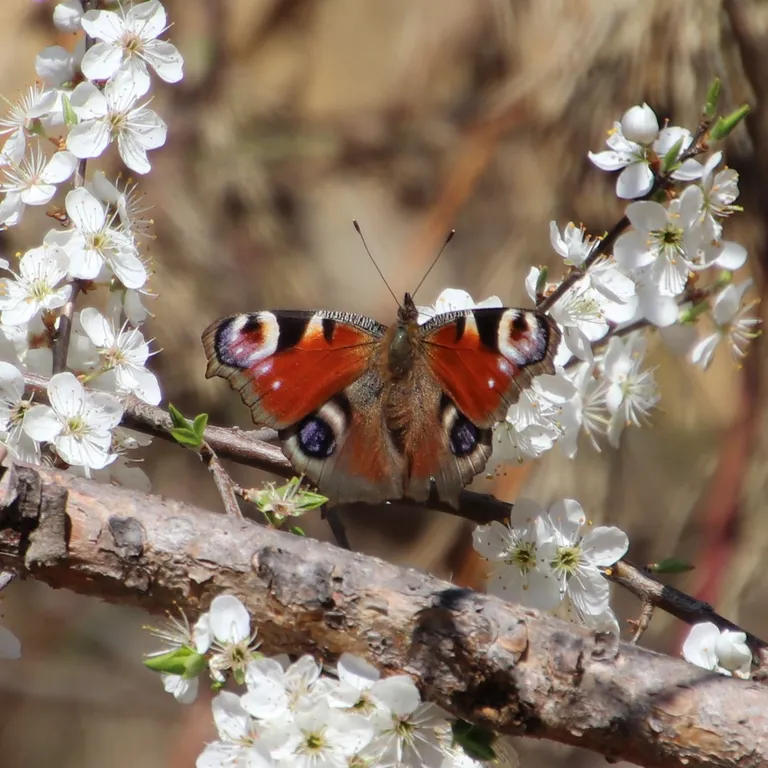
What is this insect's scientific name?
Aglais io
